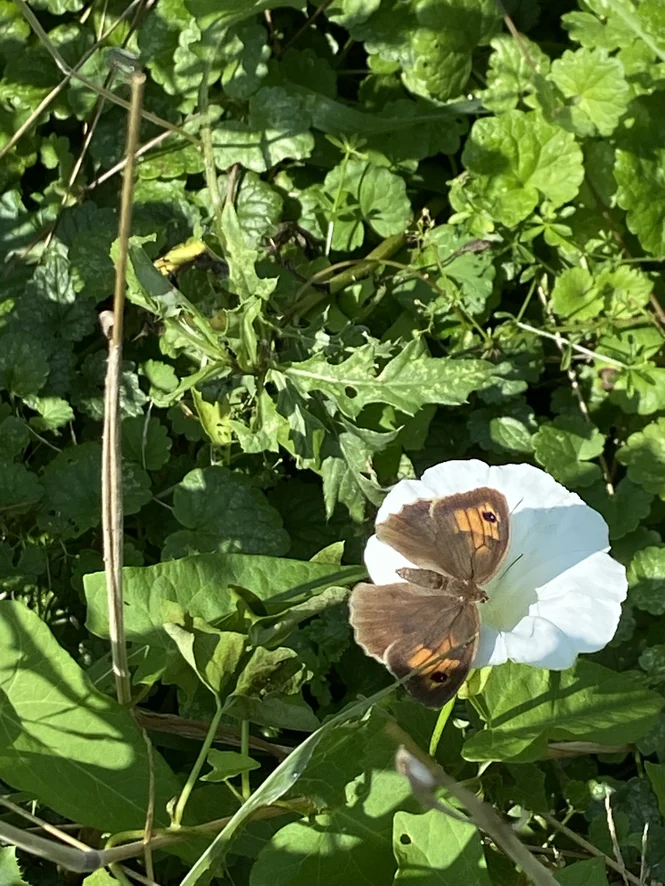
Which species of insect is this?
Maniola jurtina
